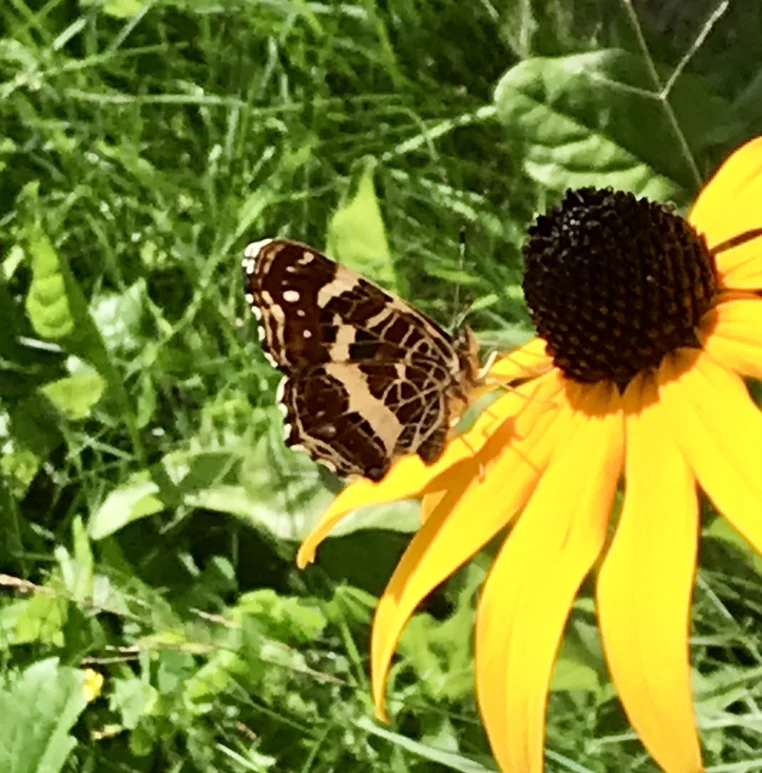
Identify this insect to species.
Araschnia levana
